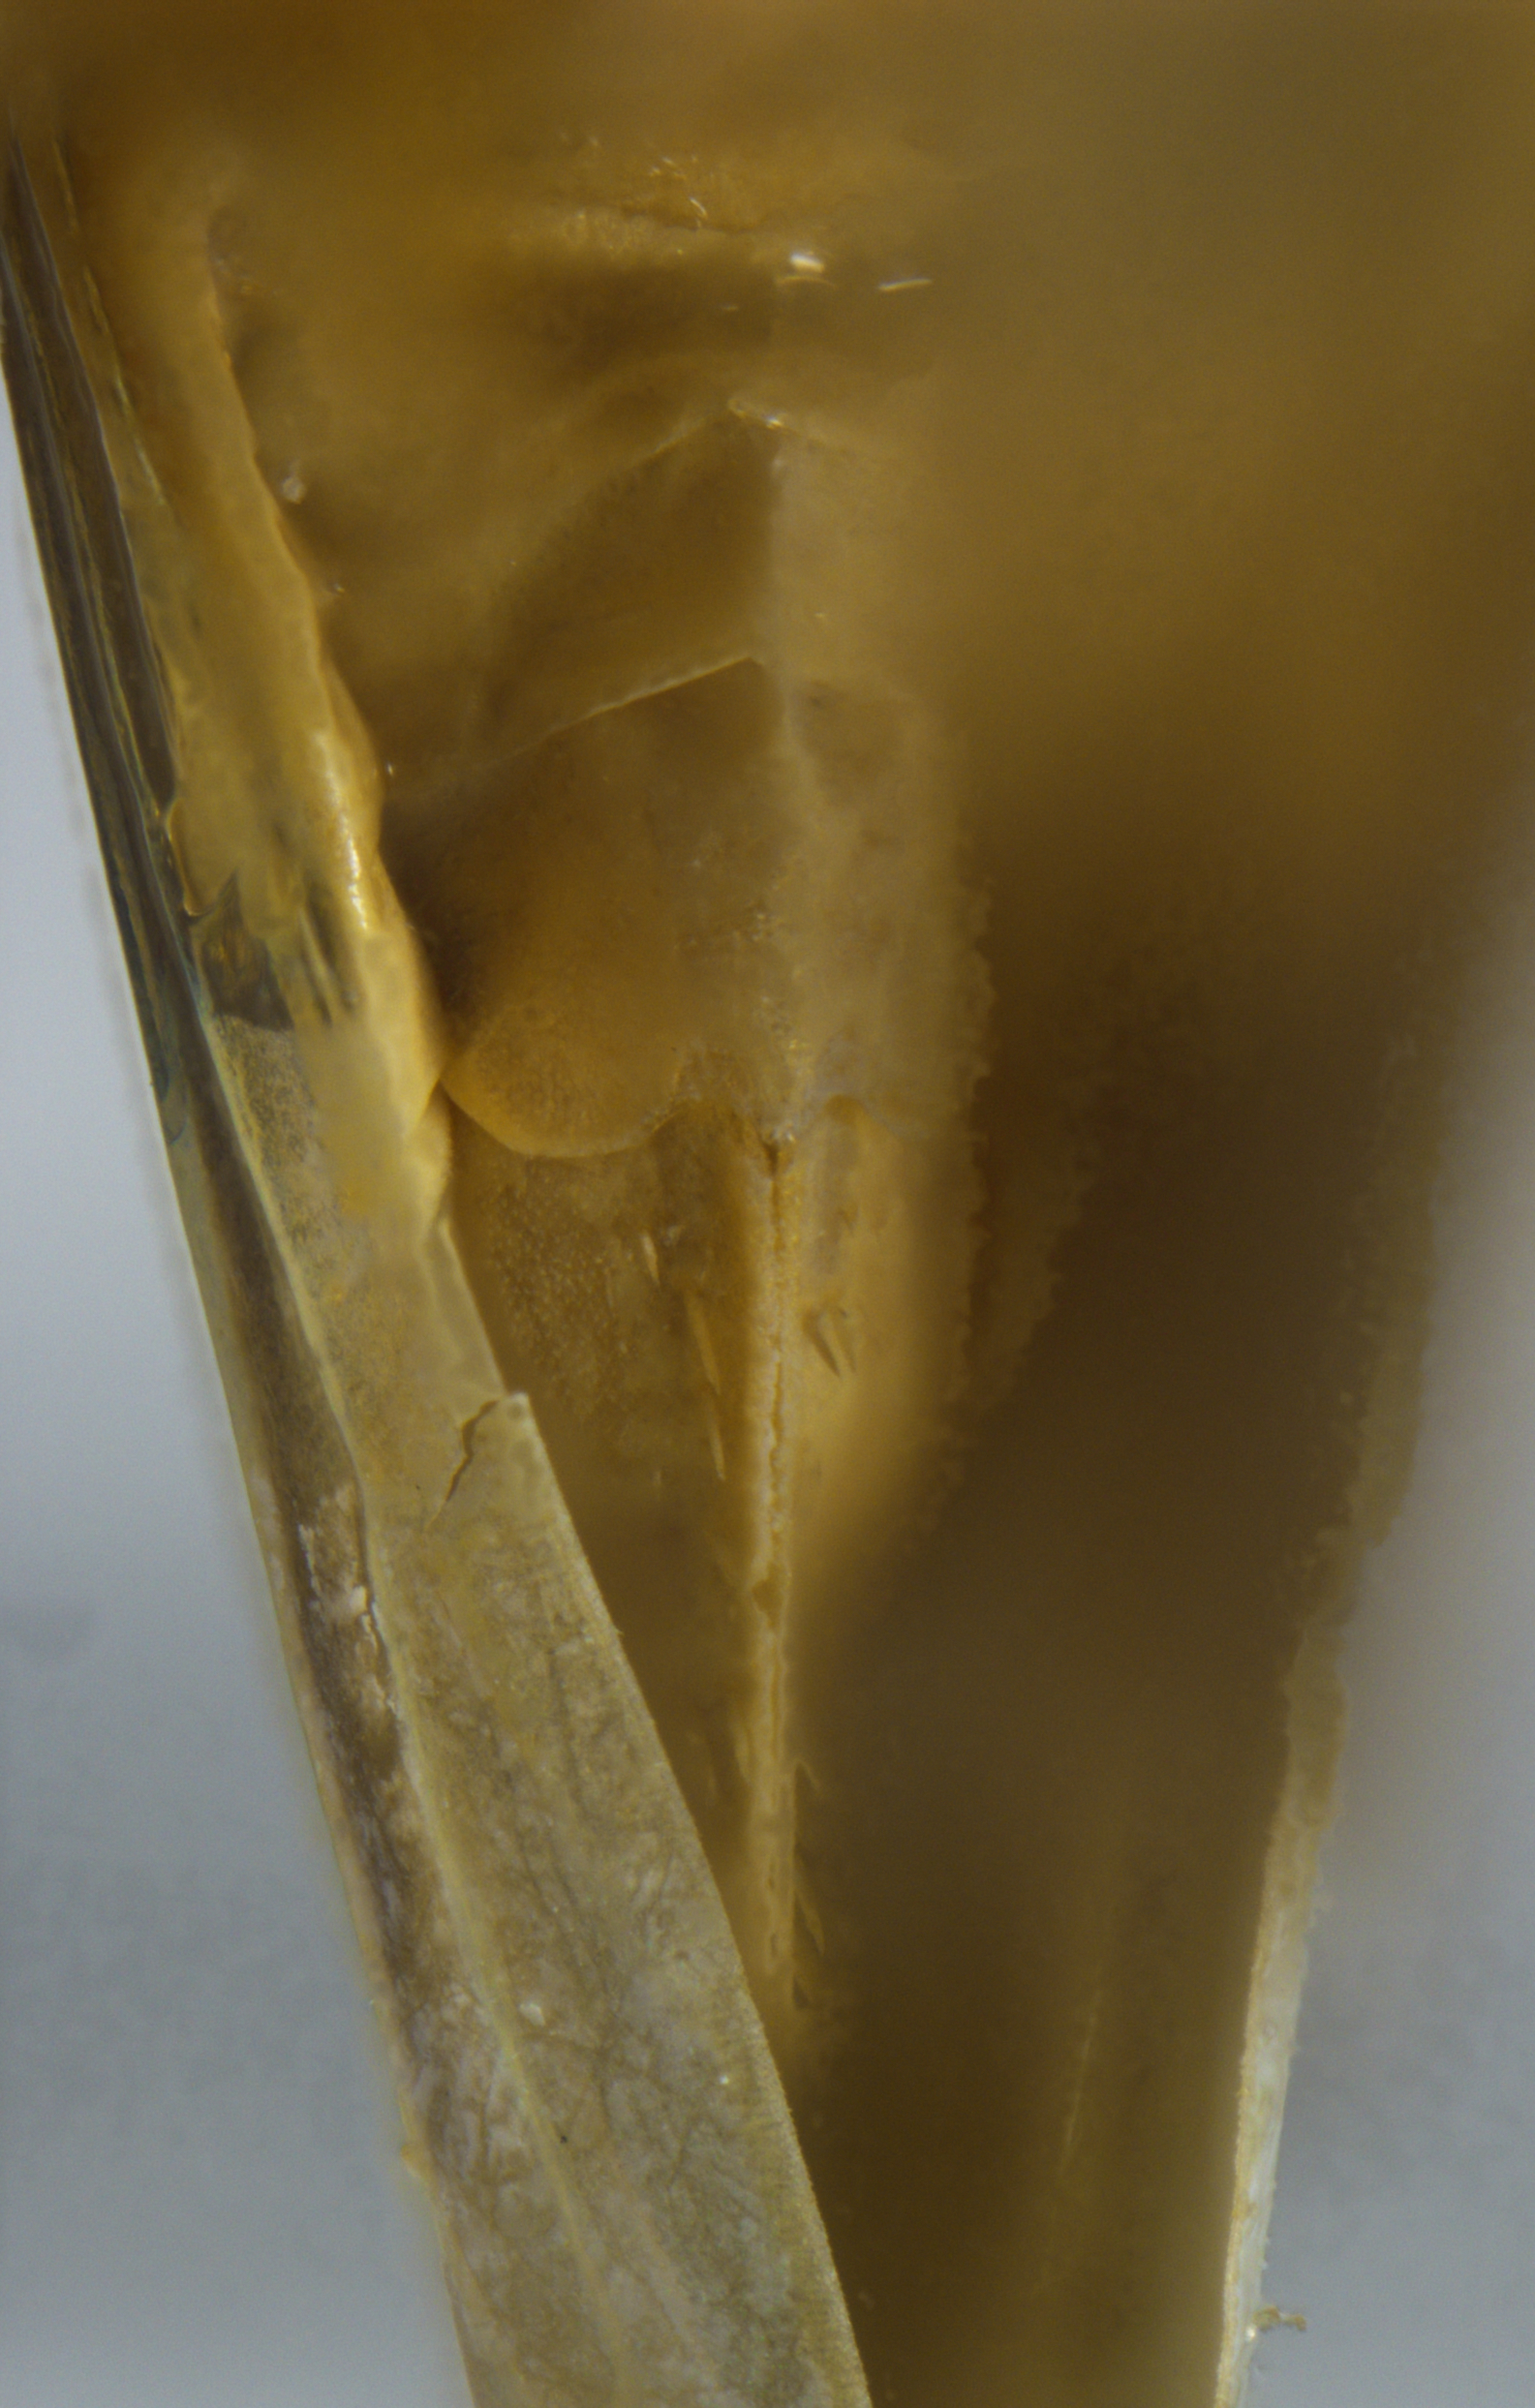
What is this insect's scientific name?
Cicadella sidana
